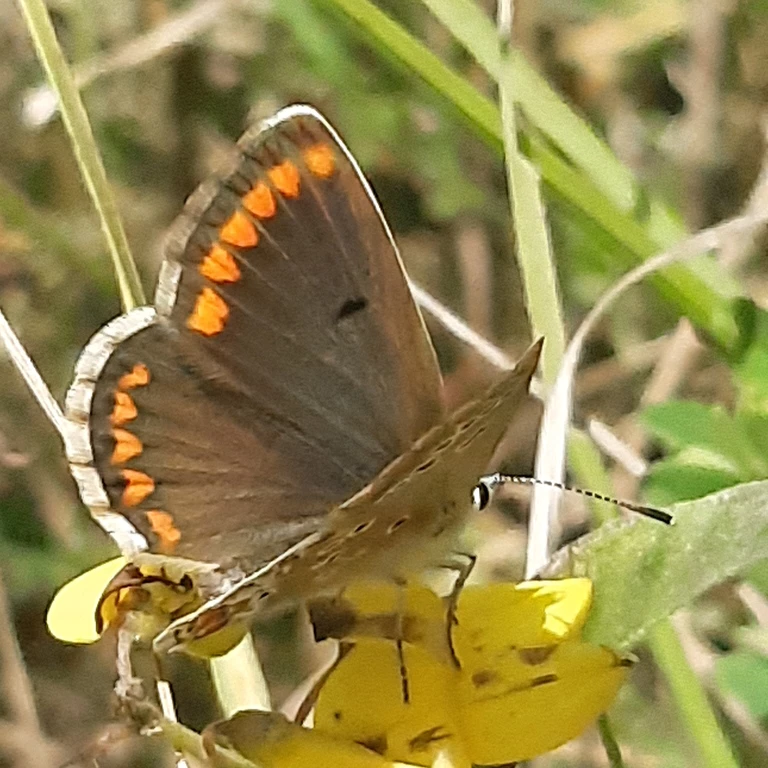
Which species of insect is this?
Aricia agestis/artaxerxes
